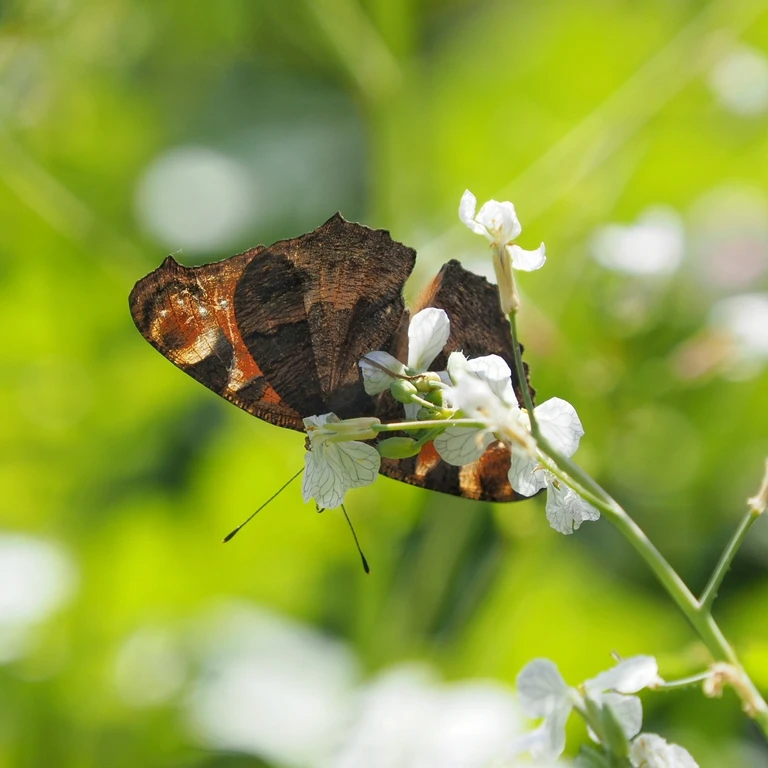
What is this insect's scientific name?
Aglais io
